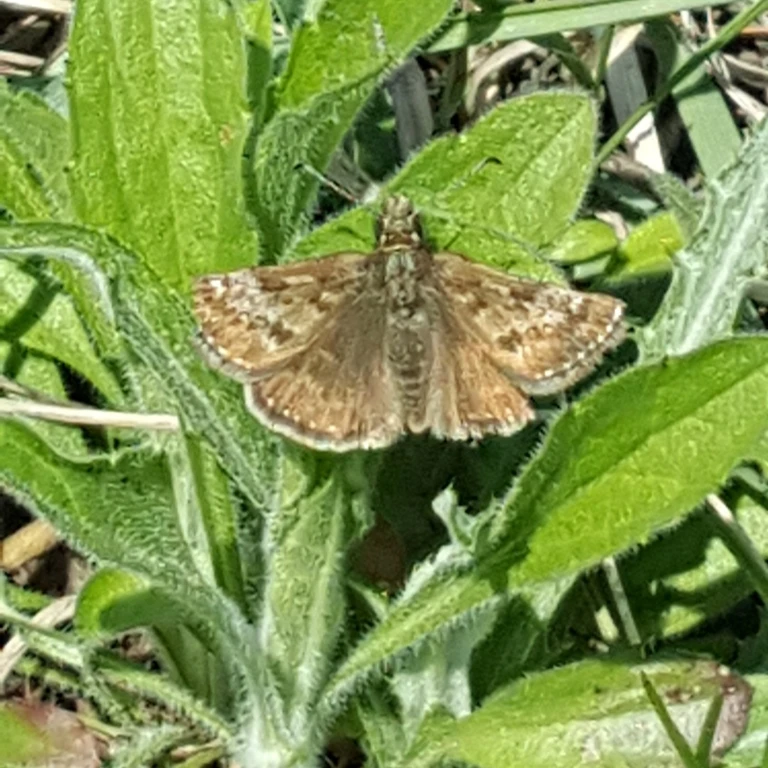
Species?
Erynnis tages
